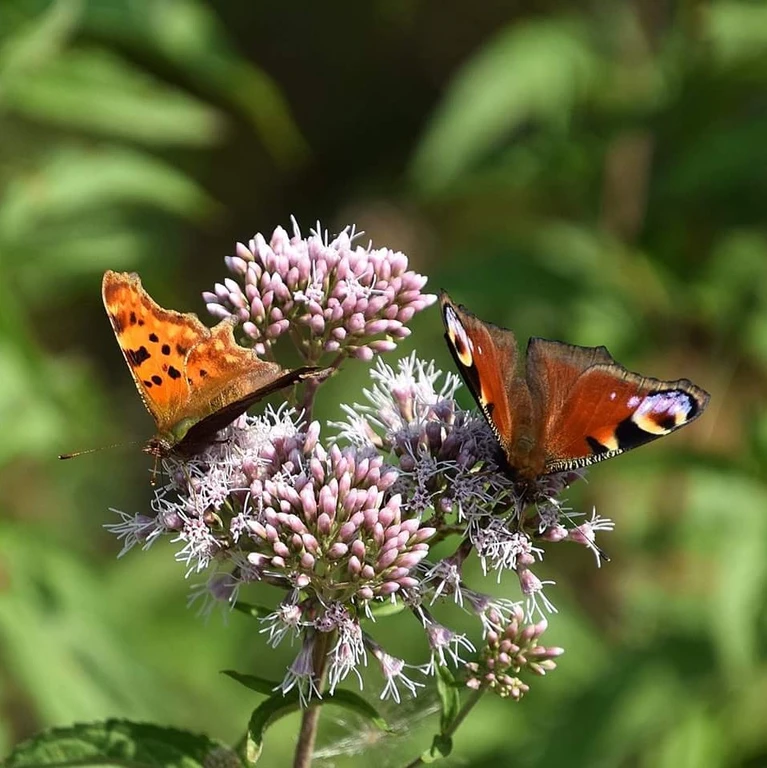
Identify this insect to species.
Aglais io
